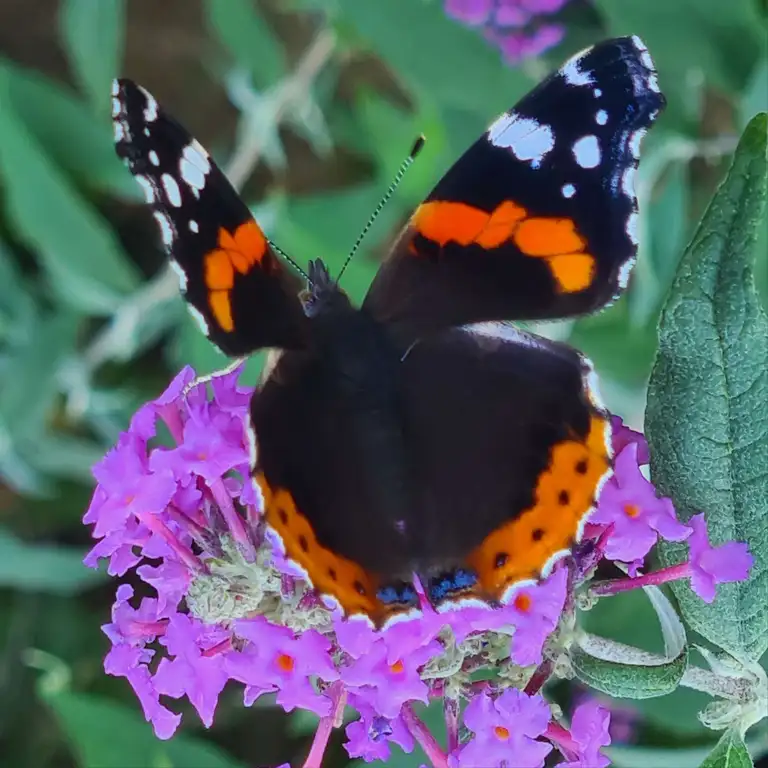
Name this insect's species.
Vanessa atalanta
